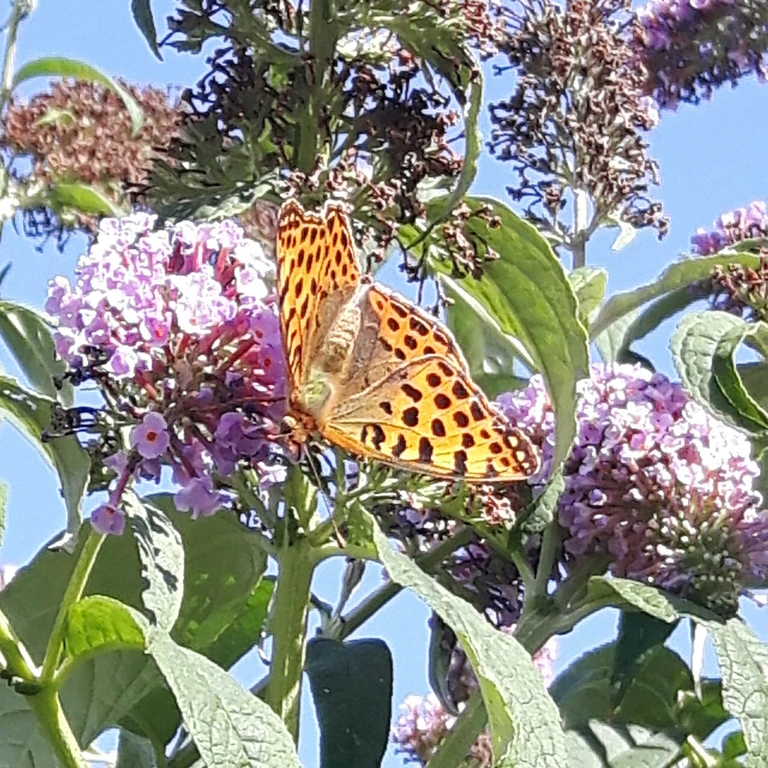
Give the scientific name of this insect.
Issoria lathonia
